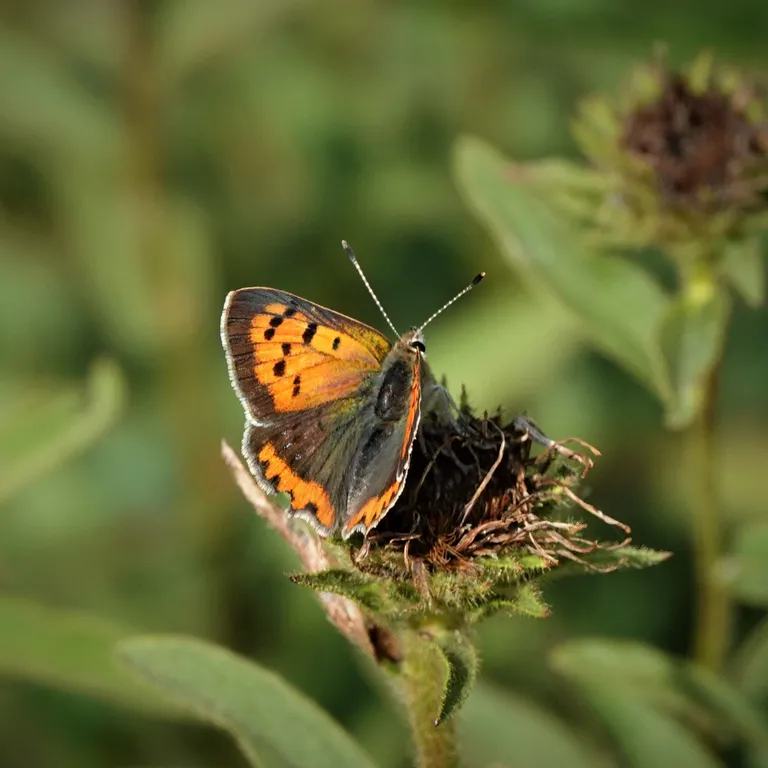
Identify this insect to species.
Lycaena phlaeas
